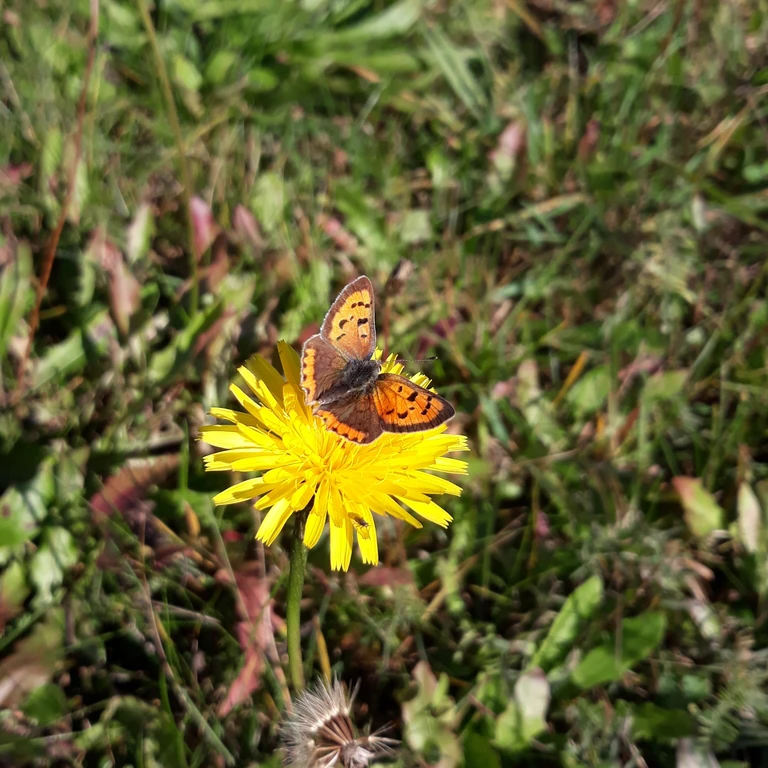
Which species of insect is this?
Lycaena phlaeas
